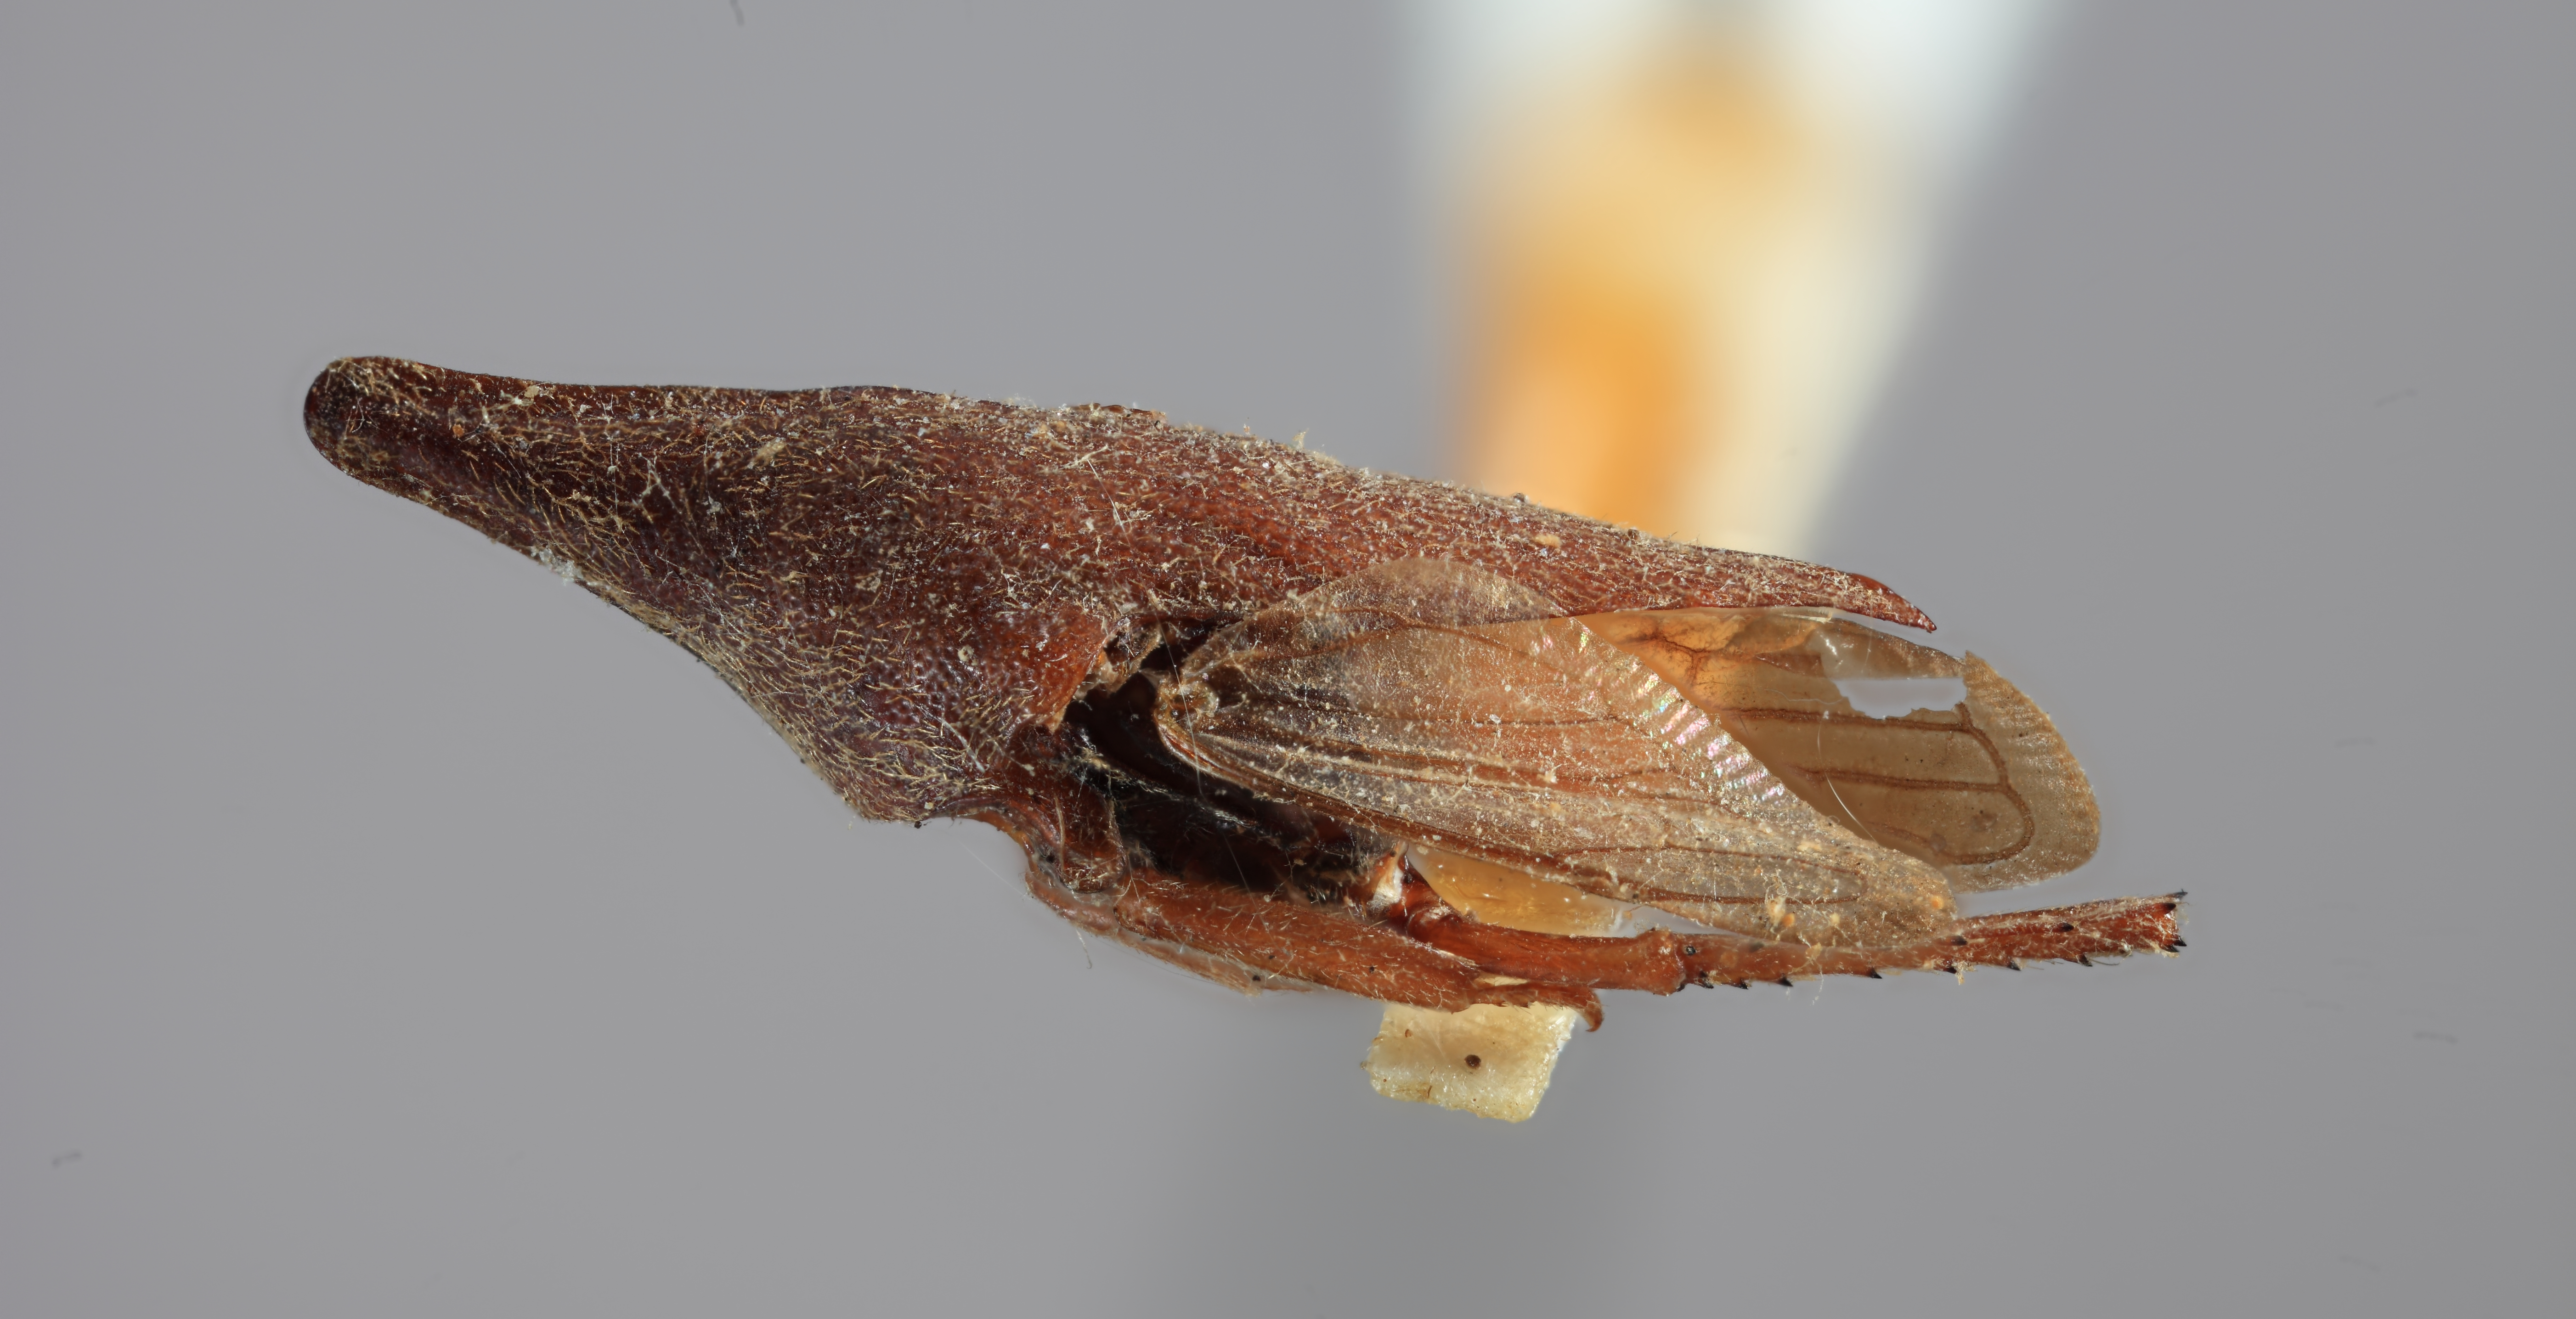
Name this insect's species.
Guayaquila rareriana
